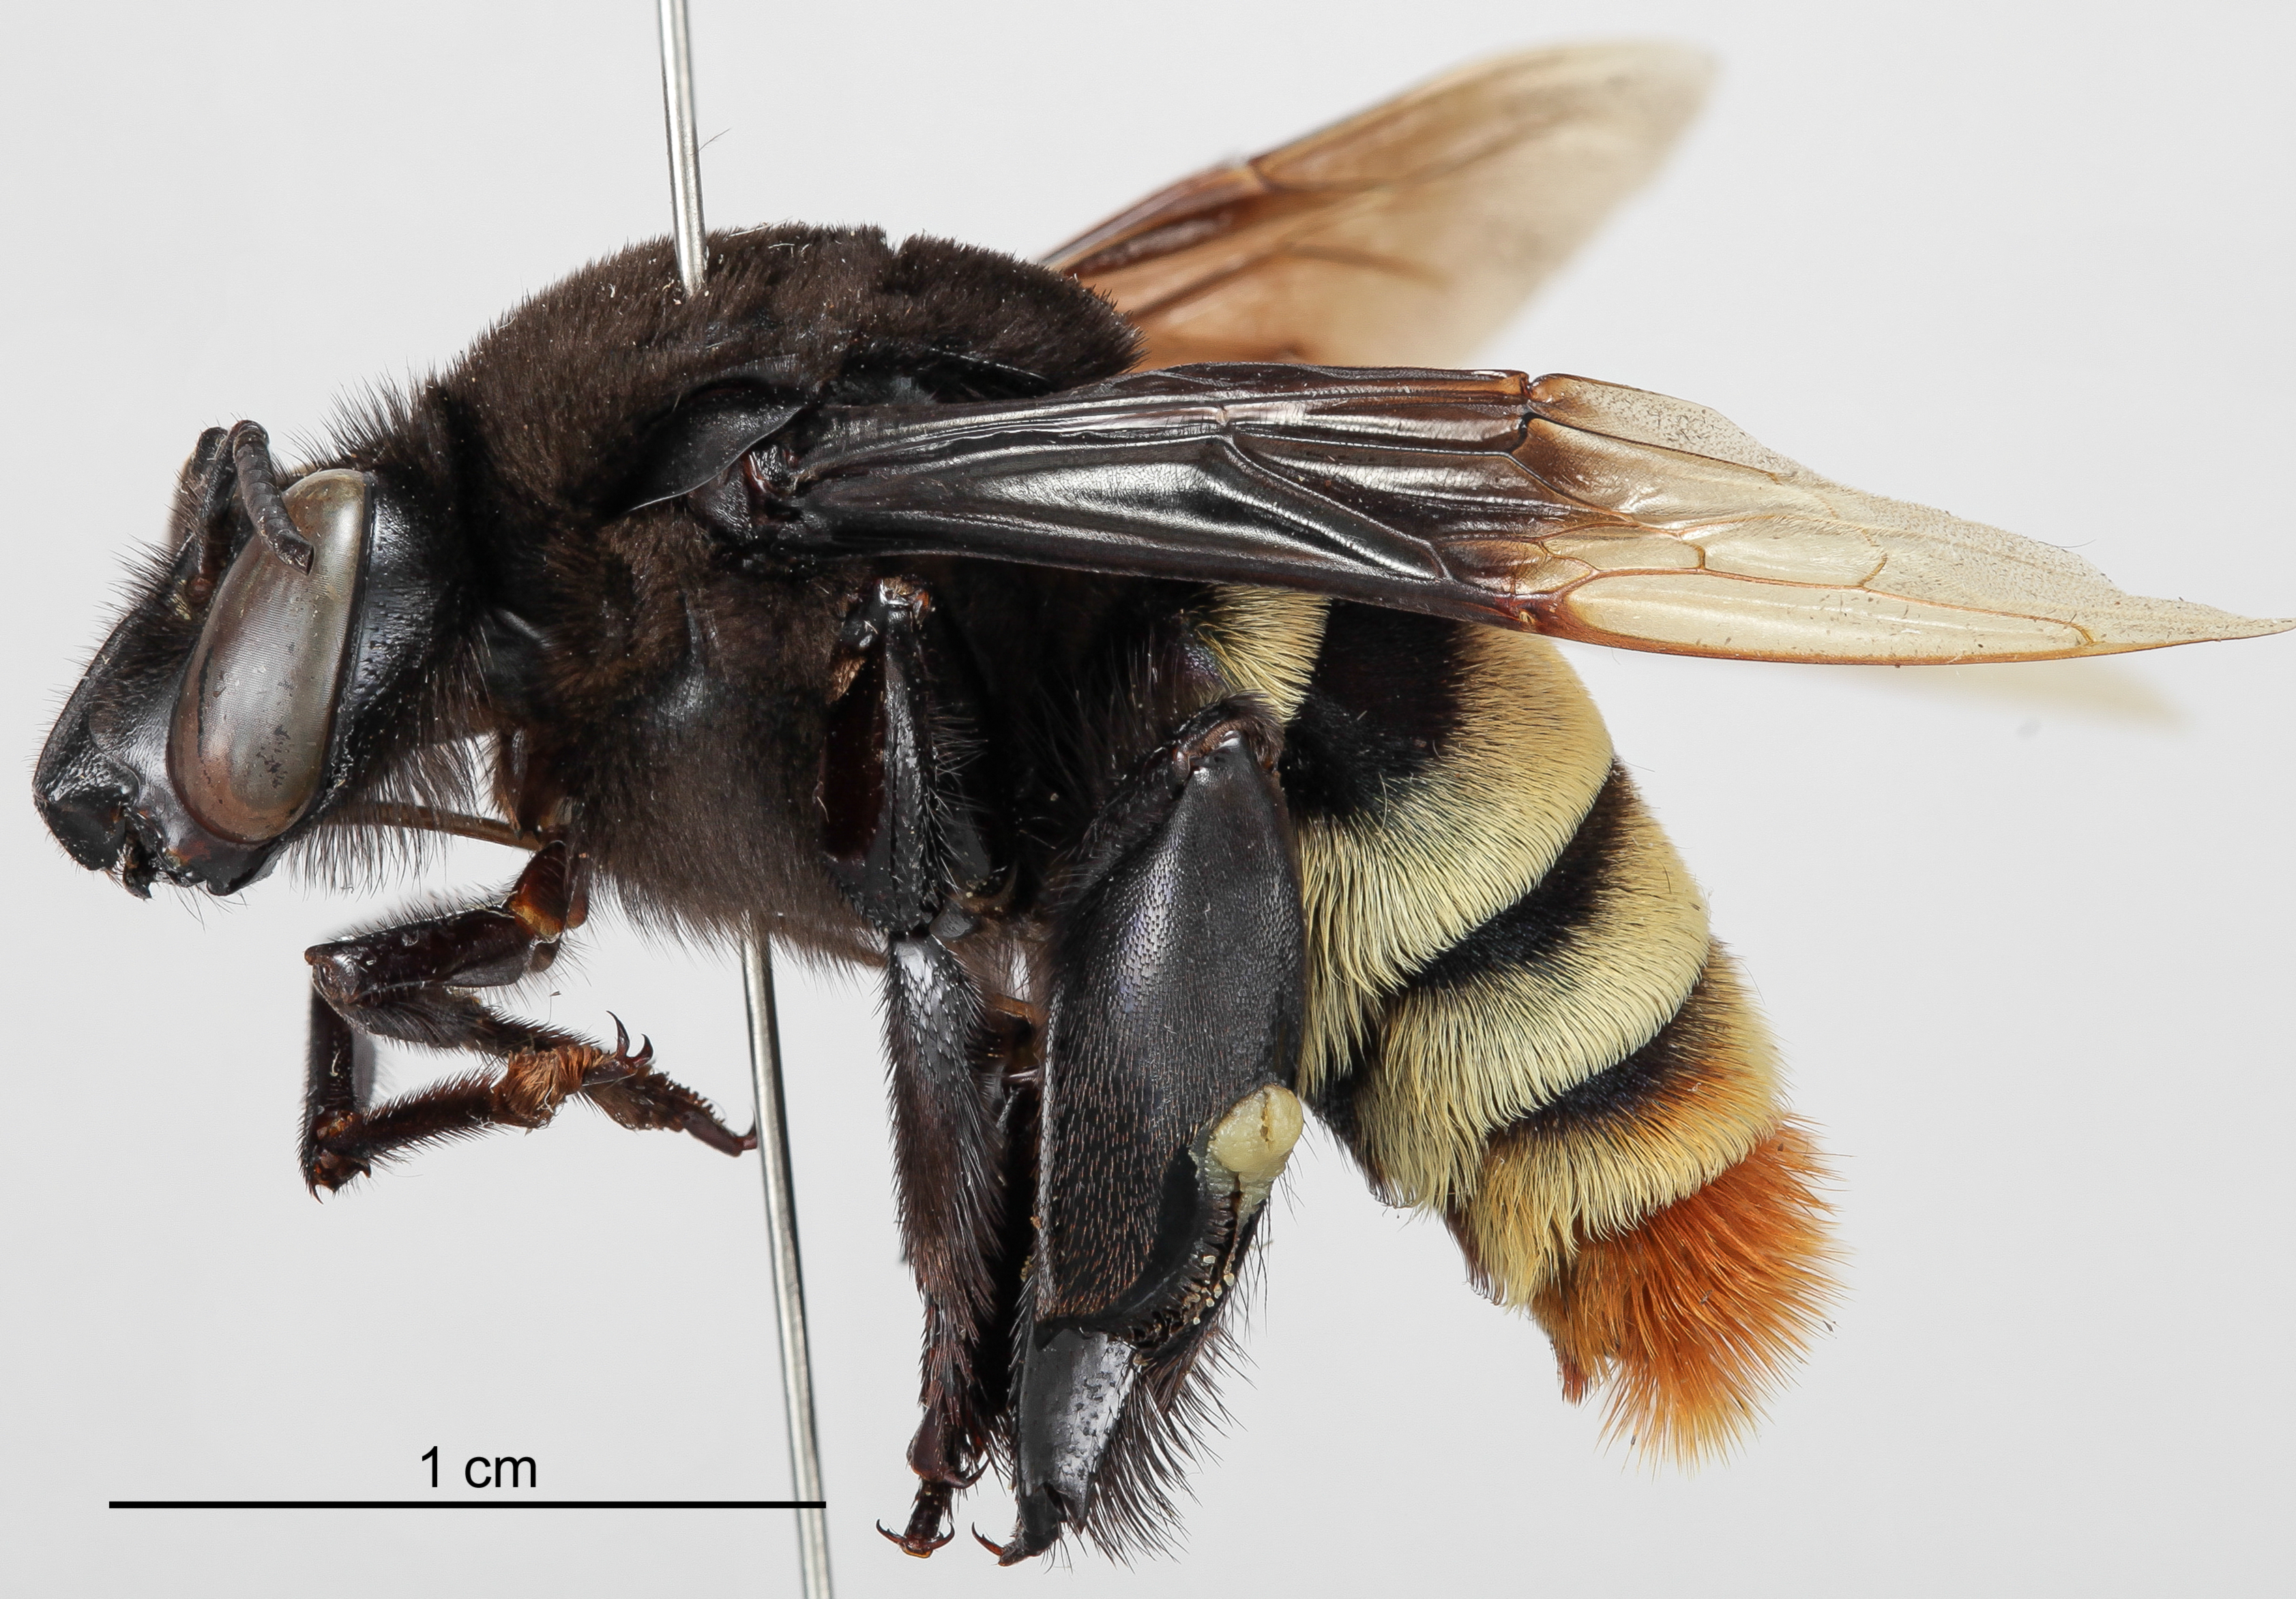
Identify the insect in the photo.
Eulaema meriana
